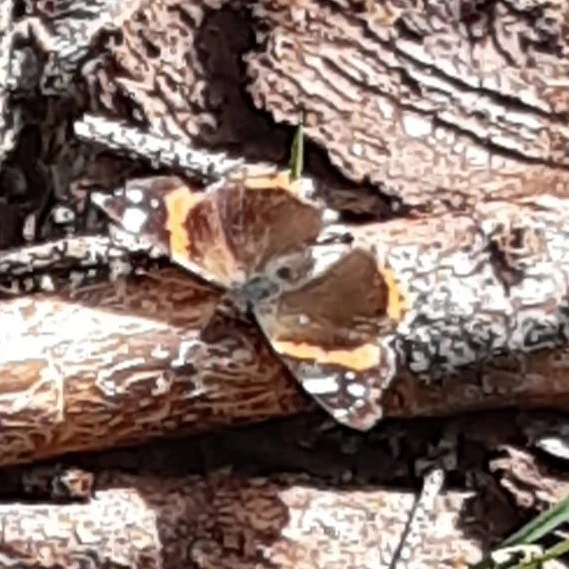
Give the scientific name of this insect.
Vanessa atalanta
